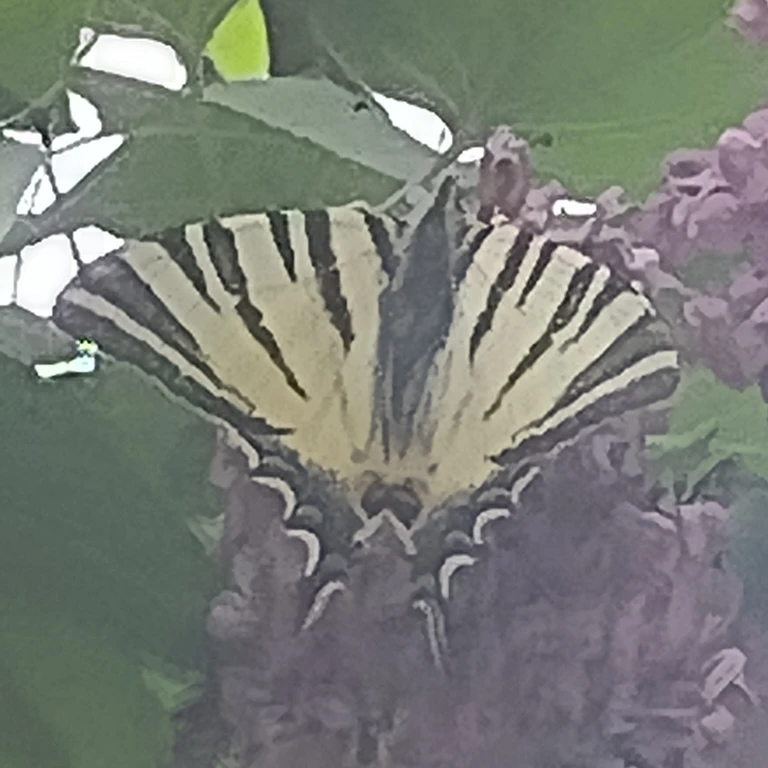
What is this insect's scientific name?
Iphiclides podalirius
